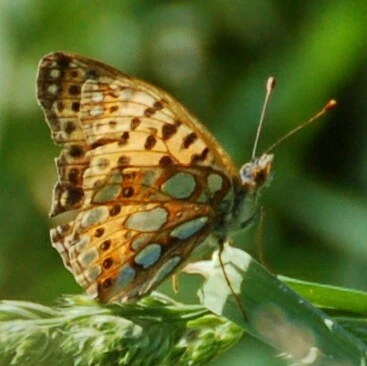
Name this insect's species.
Issoria lathonia
